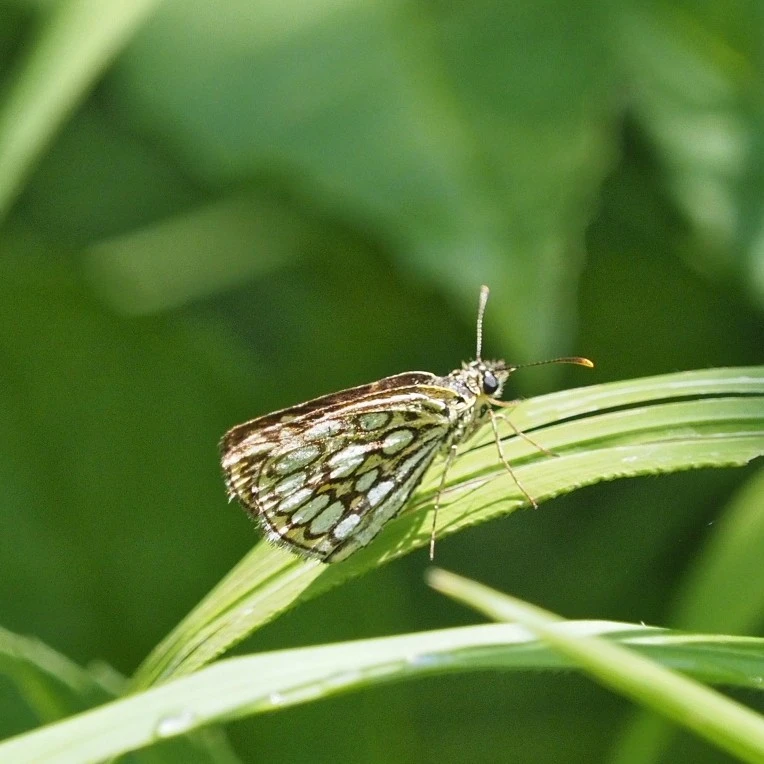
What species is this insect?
Heteropterus morpheus
